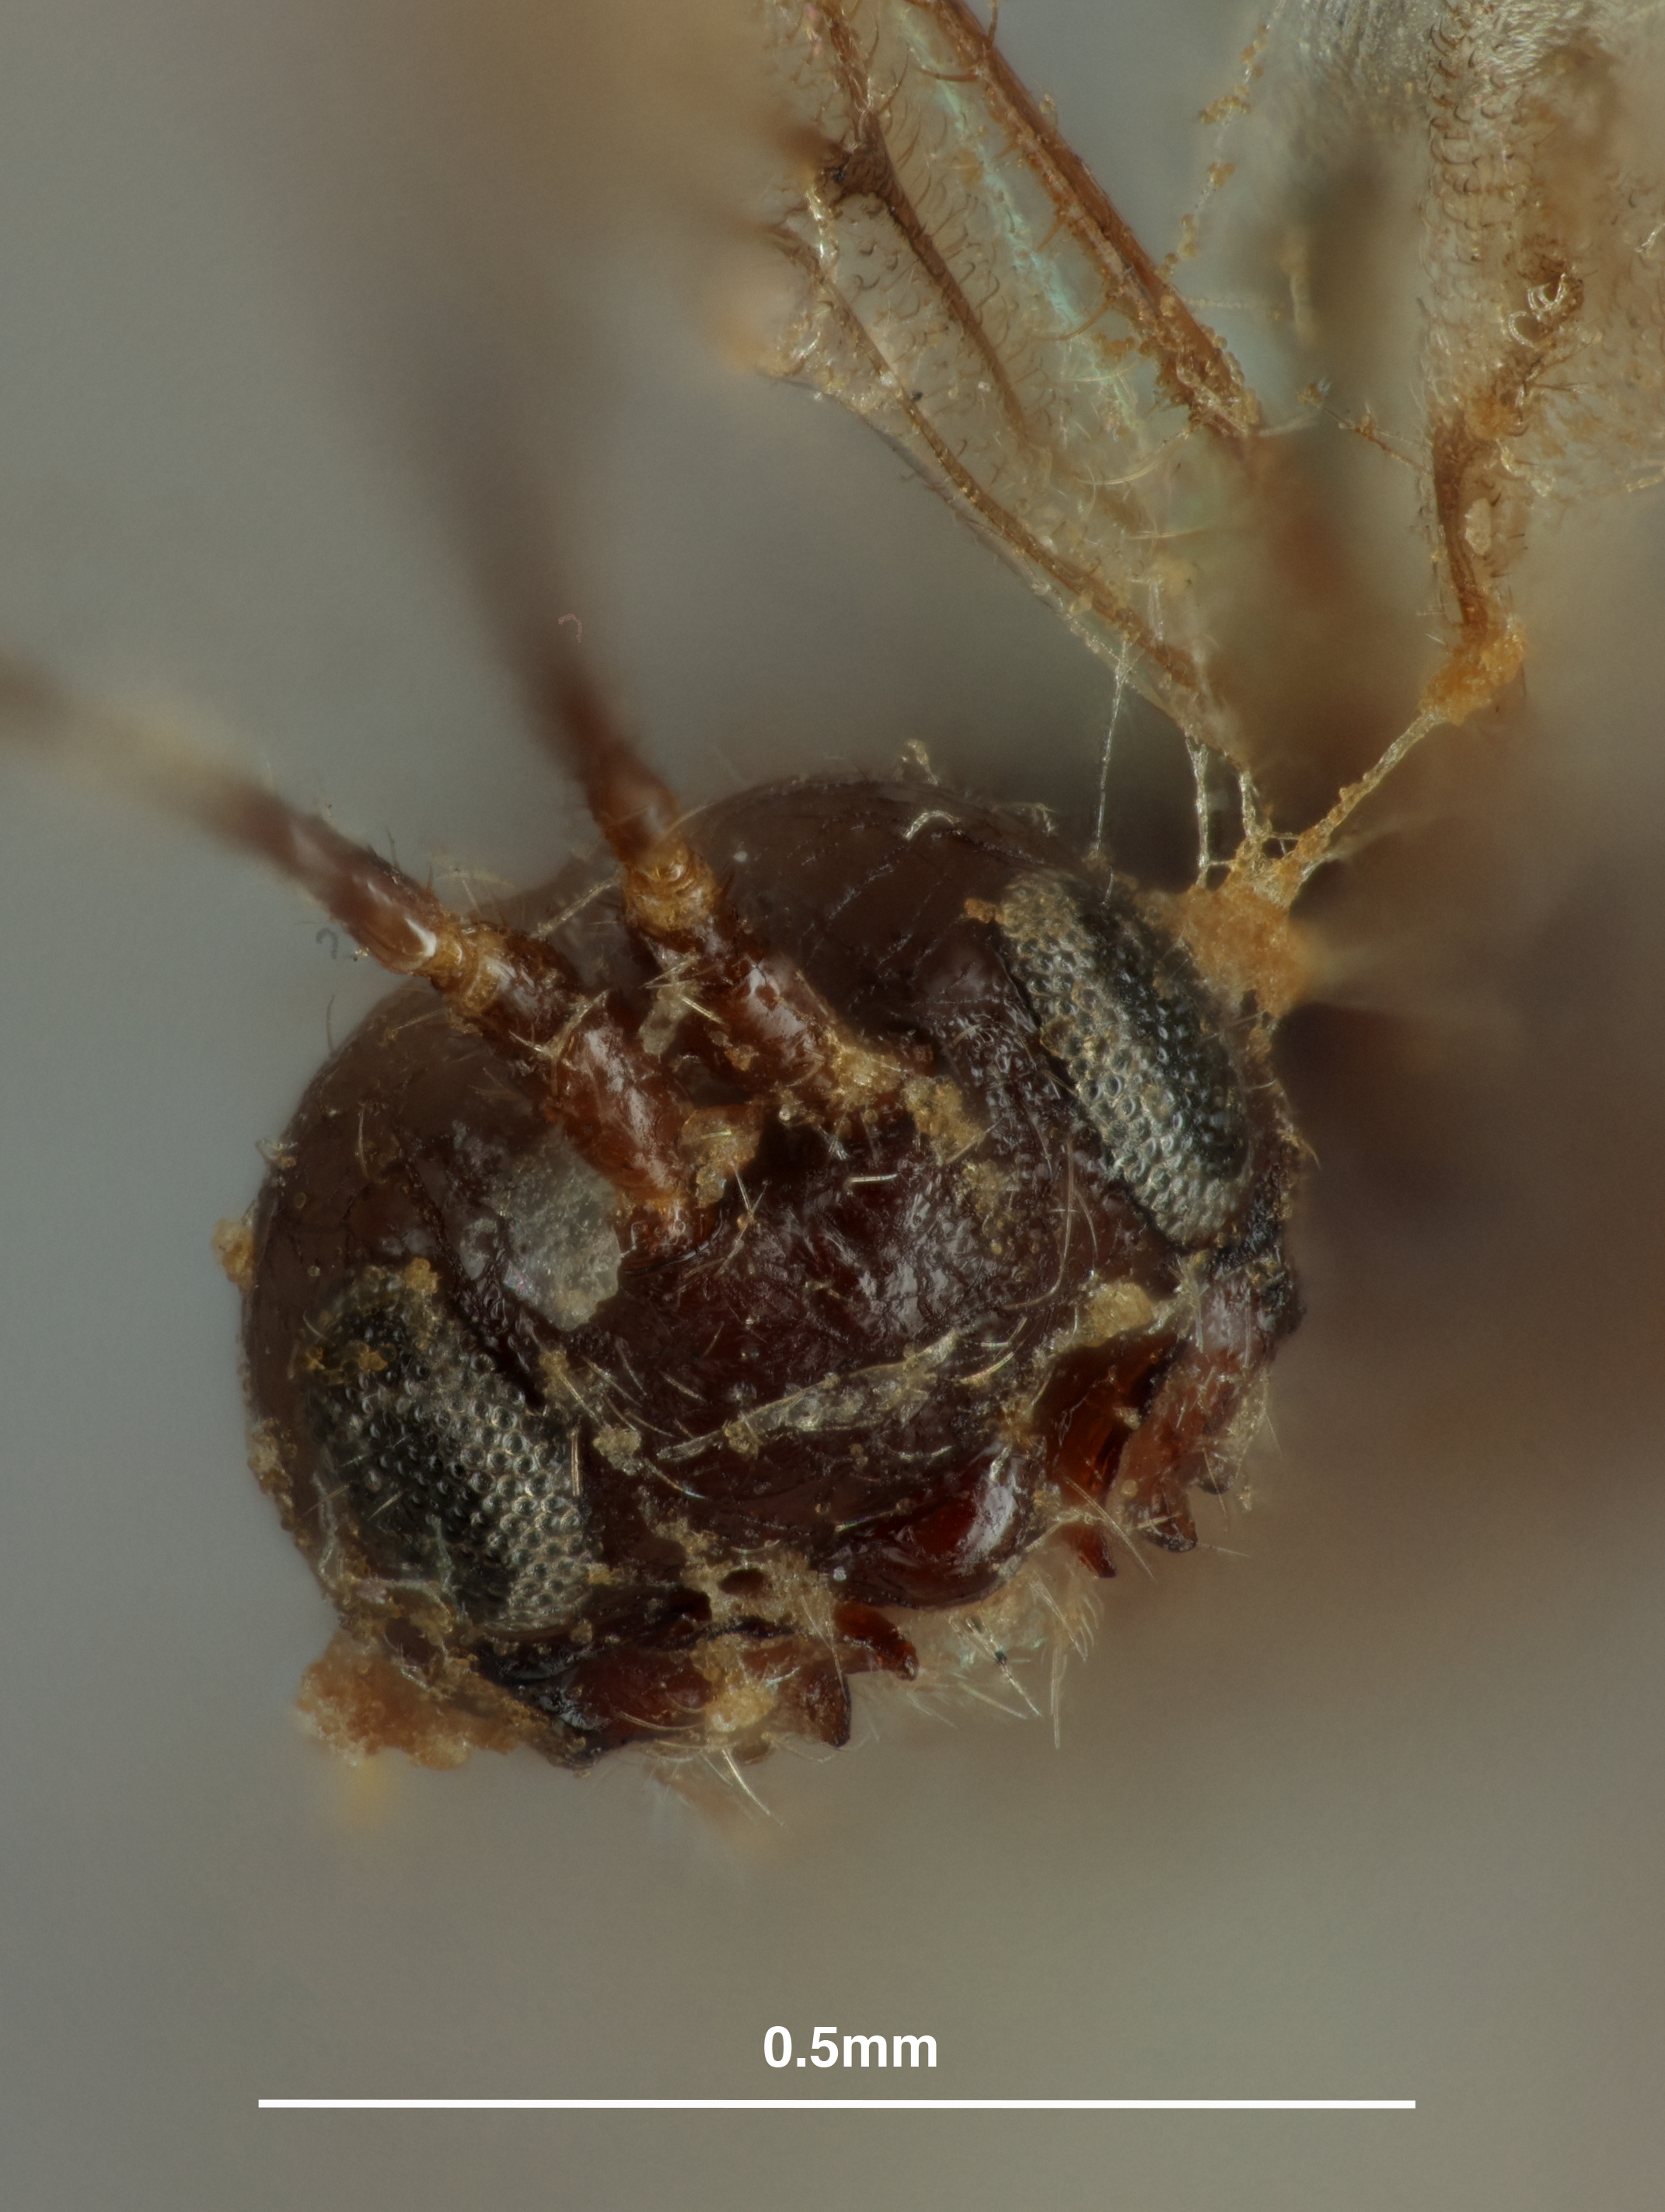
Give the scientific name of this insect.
Toxares tritici
